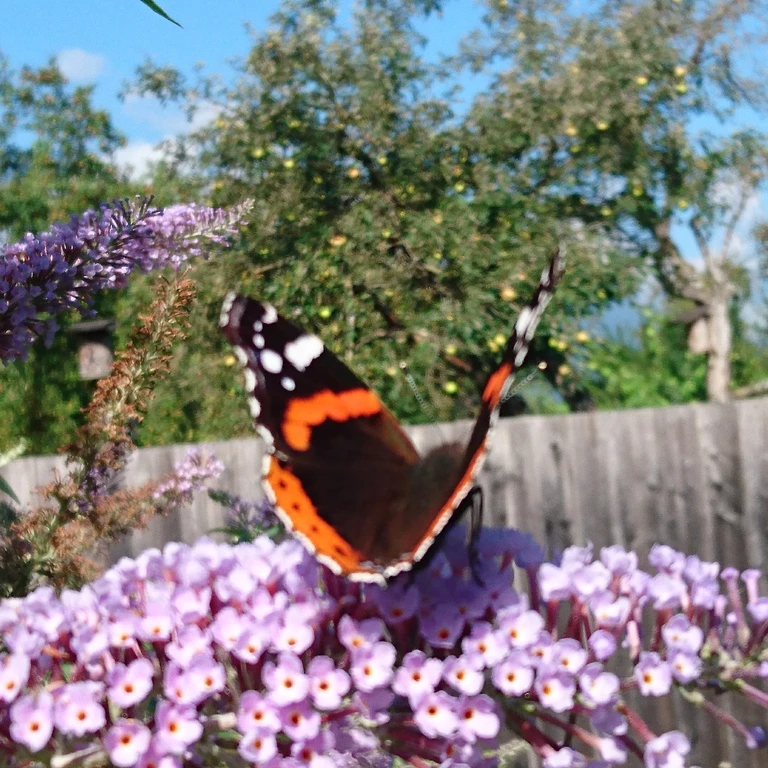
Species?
Vanessa atalanta
